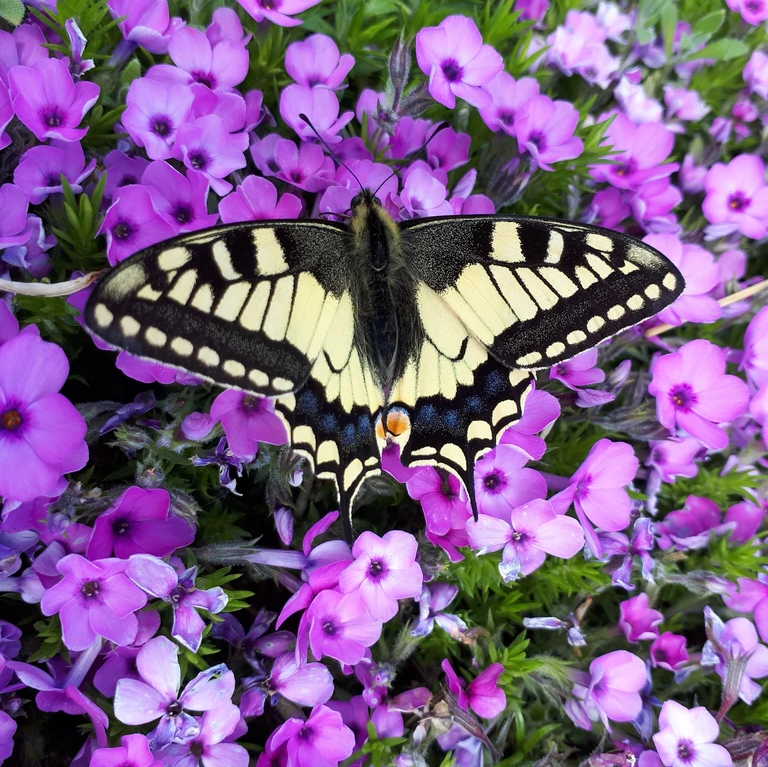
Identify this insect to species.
Papilio machaon
